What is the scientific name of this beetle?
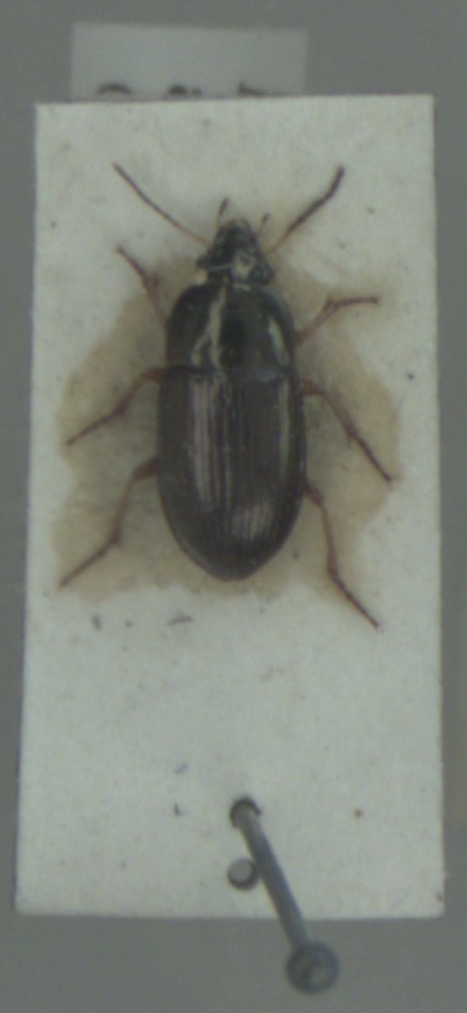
Amara anthobia
